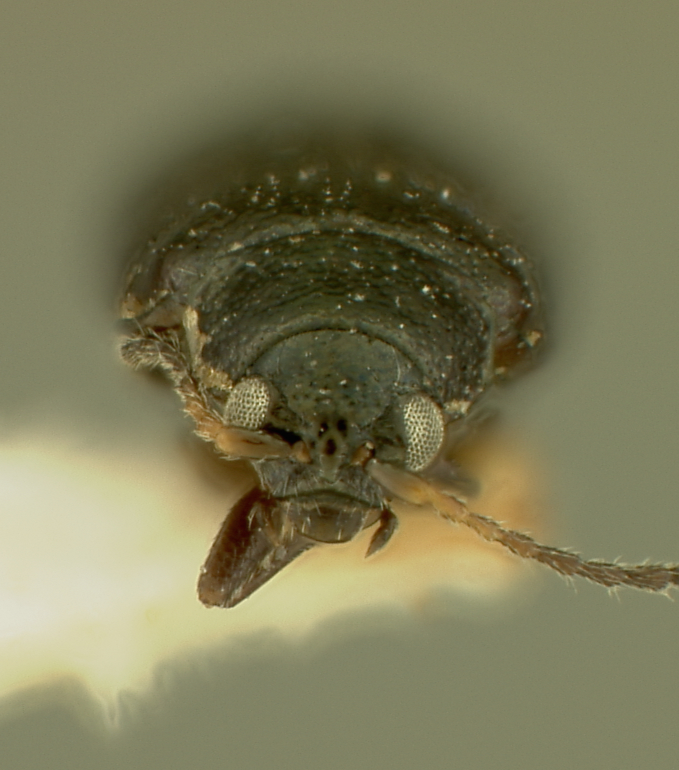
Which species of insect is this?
Phyllotreta subnitida
